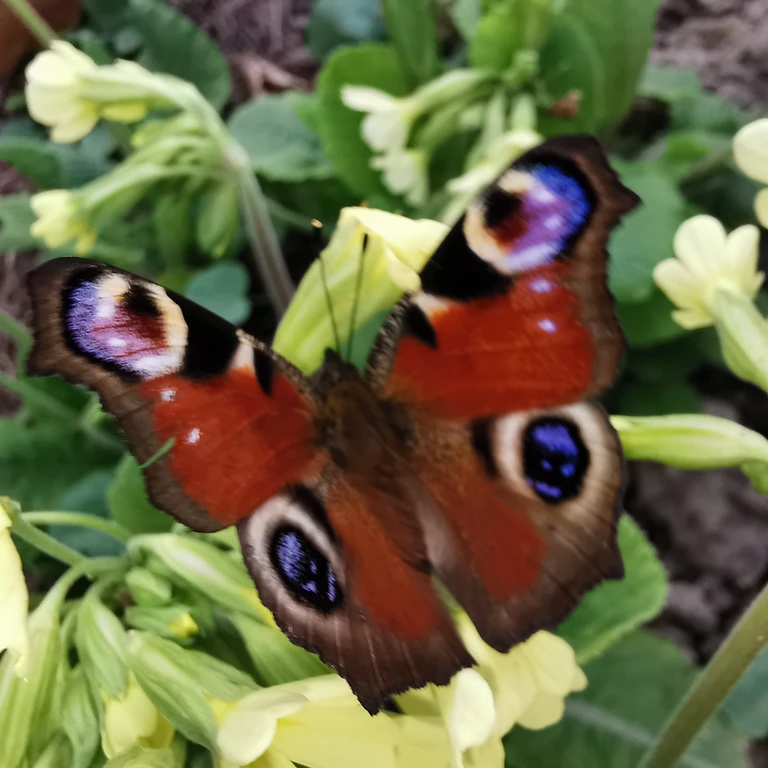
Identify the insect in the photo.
Aglais io
